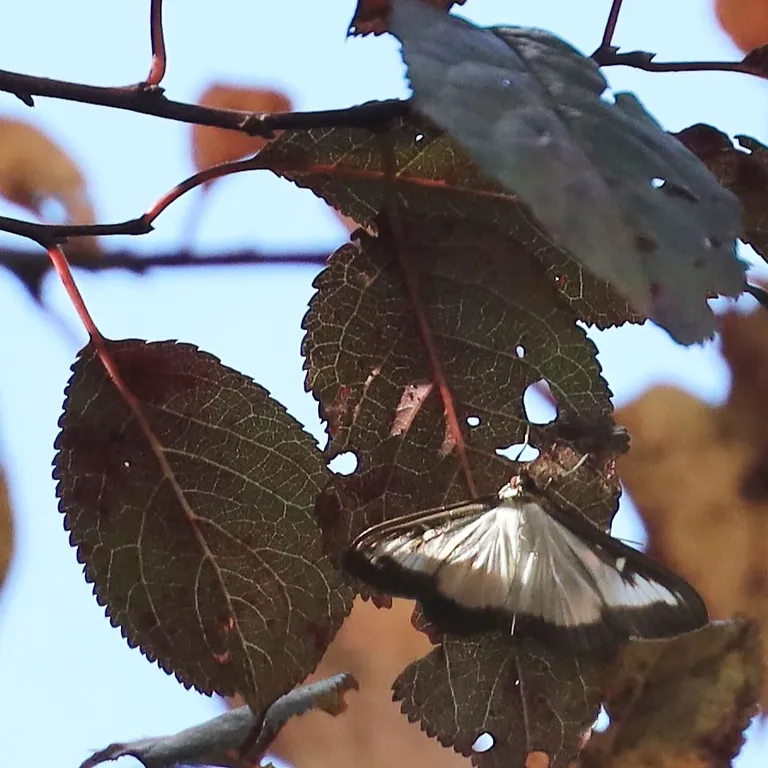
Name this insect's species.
Cydalima perspectalis
